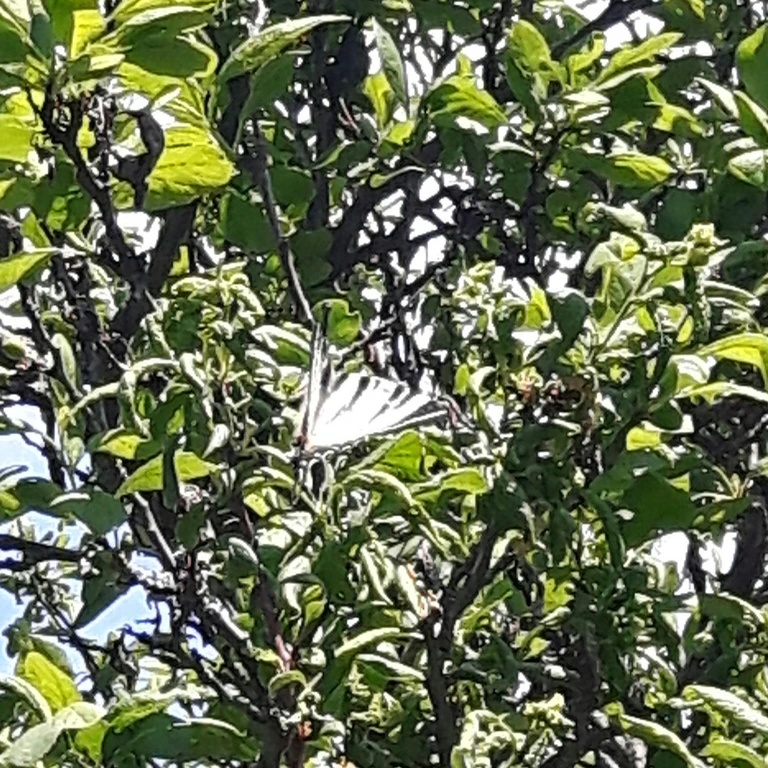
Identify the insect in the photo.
Iphiclides podalirius
